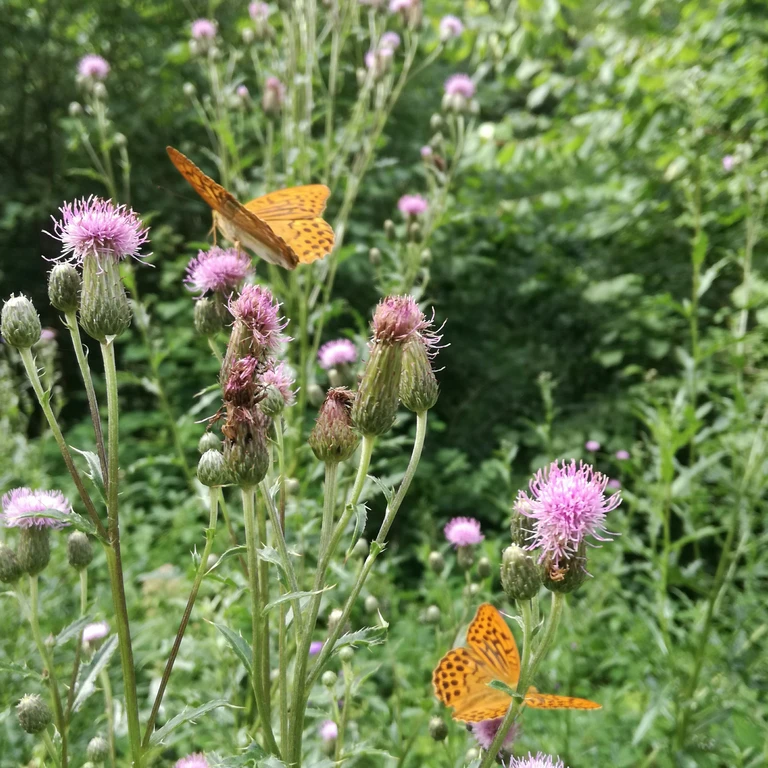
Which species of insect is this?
Argynnis paphia
